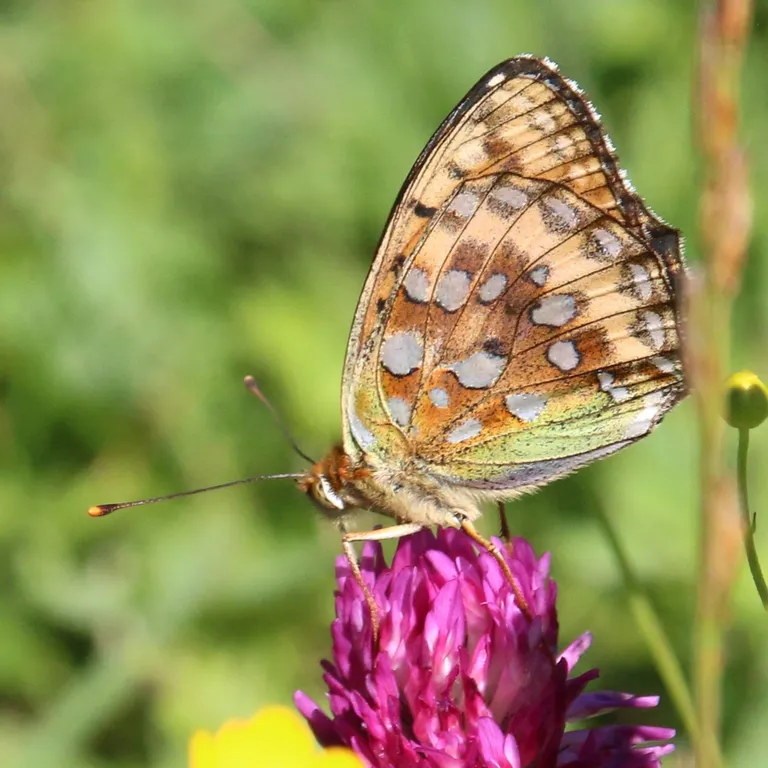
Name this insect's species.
Speyeria aglaja
